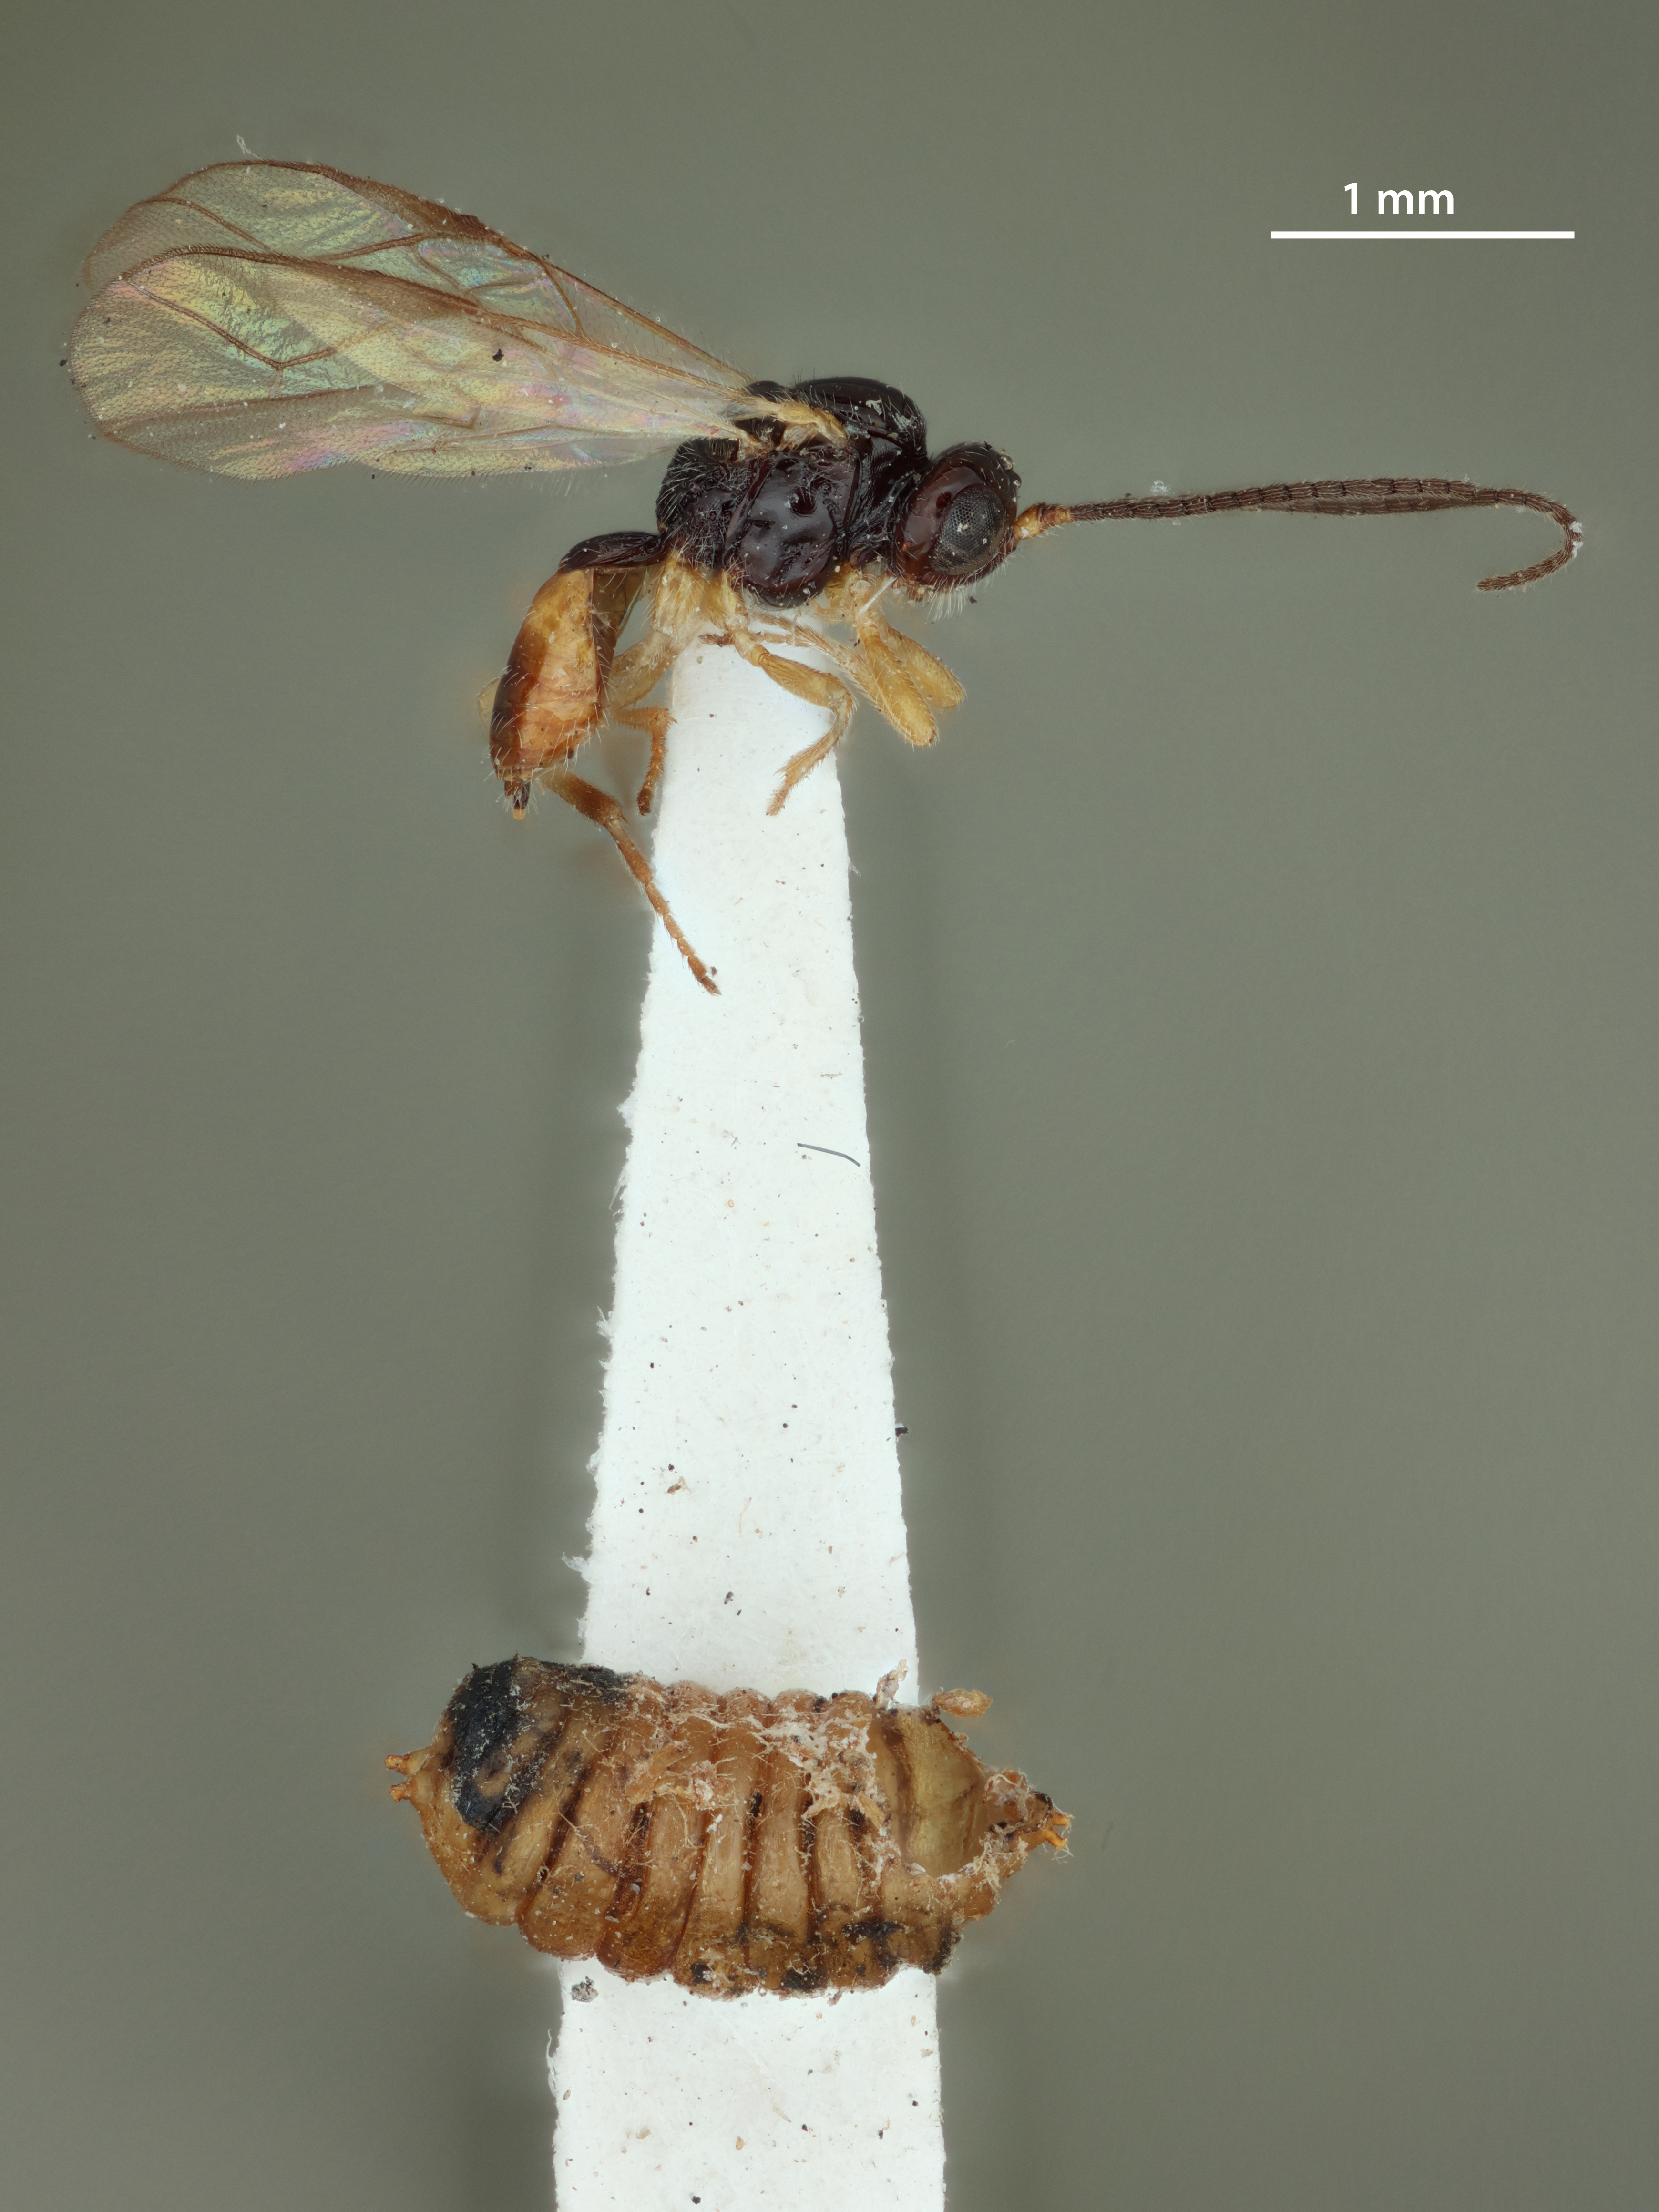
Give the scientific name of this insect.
Opius mandibularis
